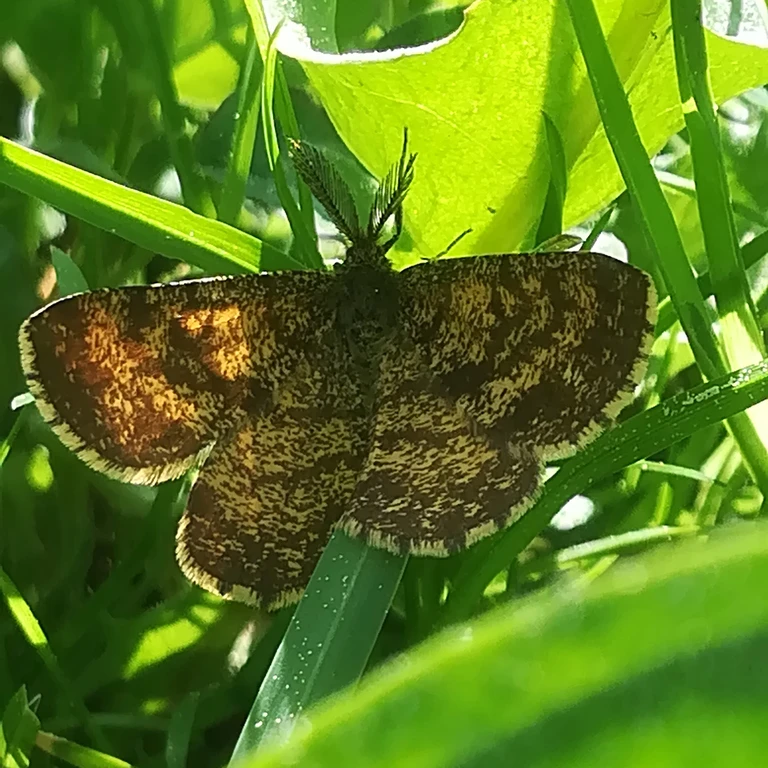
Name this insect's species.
Ematurga atomaria
